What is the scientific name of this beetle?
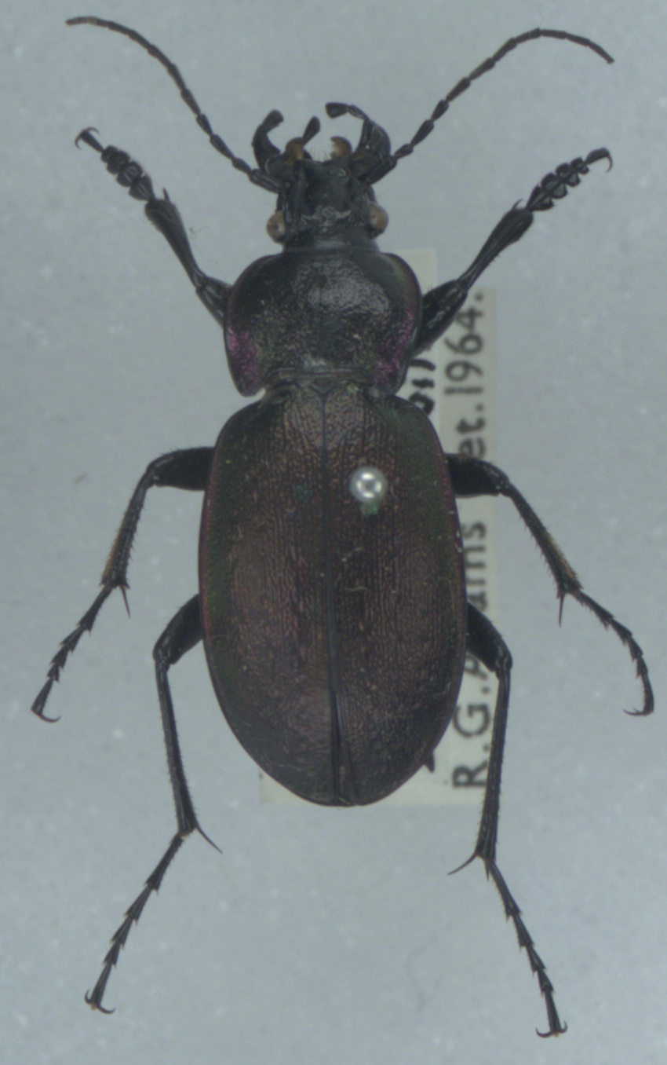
Carabus nemoralis
